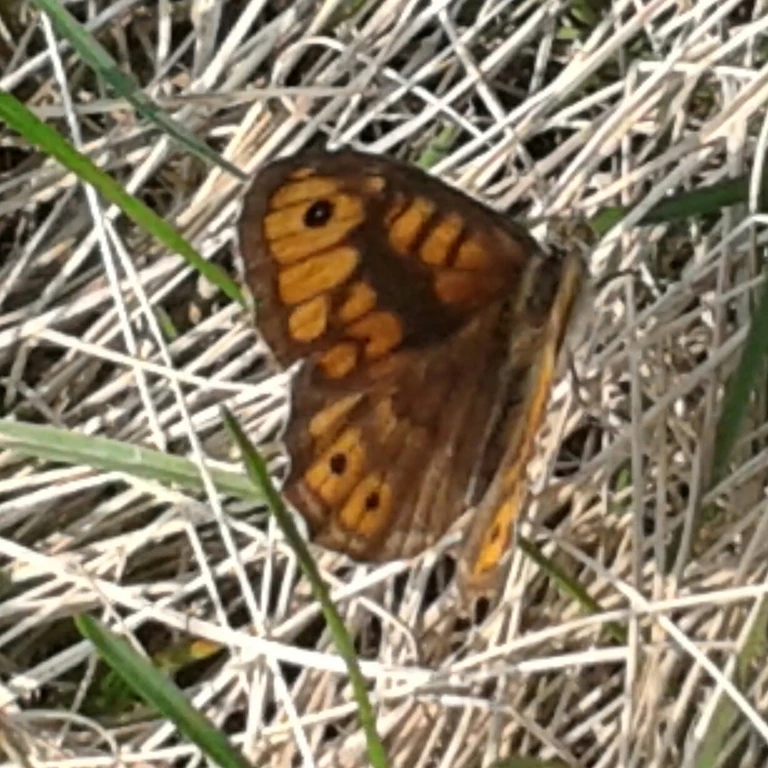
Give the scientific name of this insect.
Lasiommata megera (also Pararge megera)
